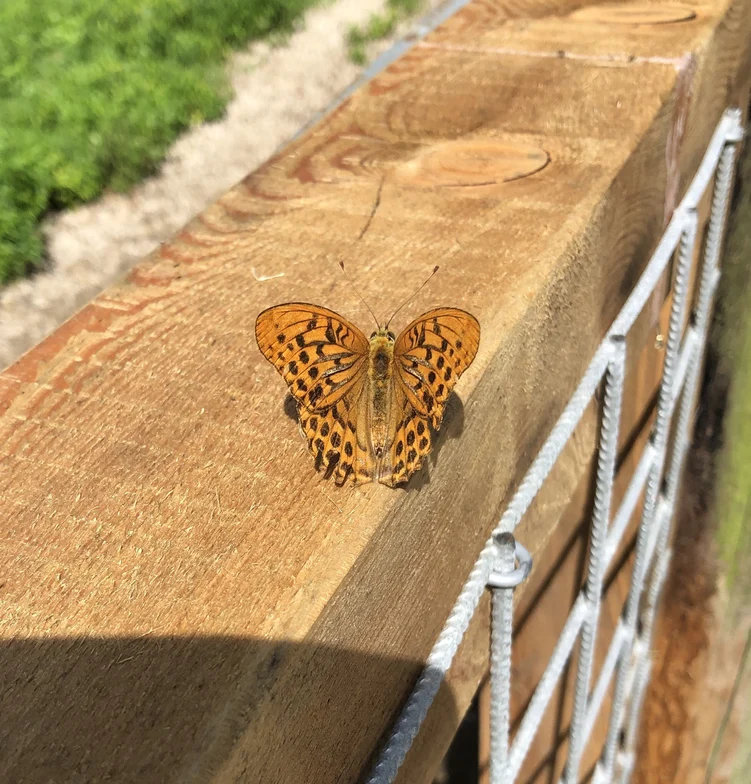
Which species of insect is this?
Argynnis paphia
